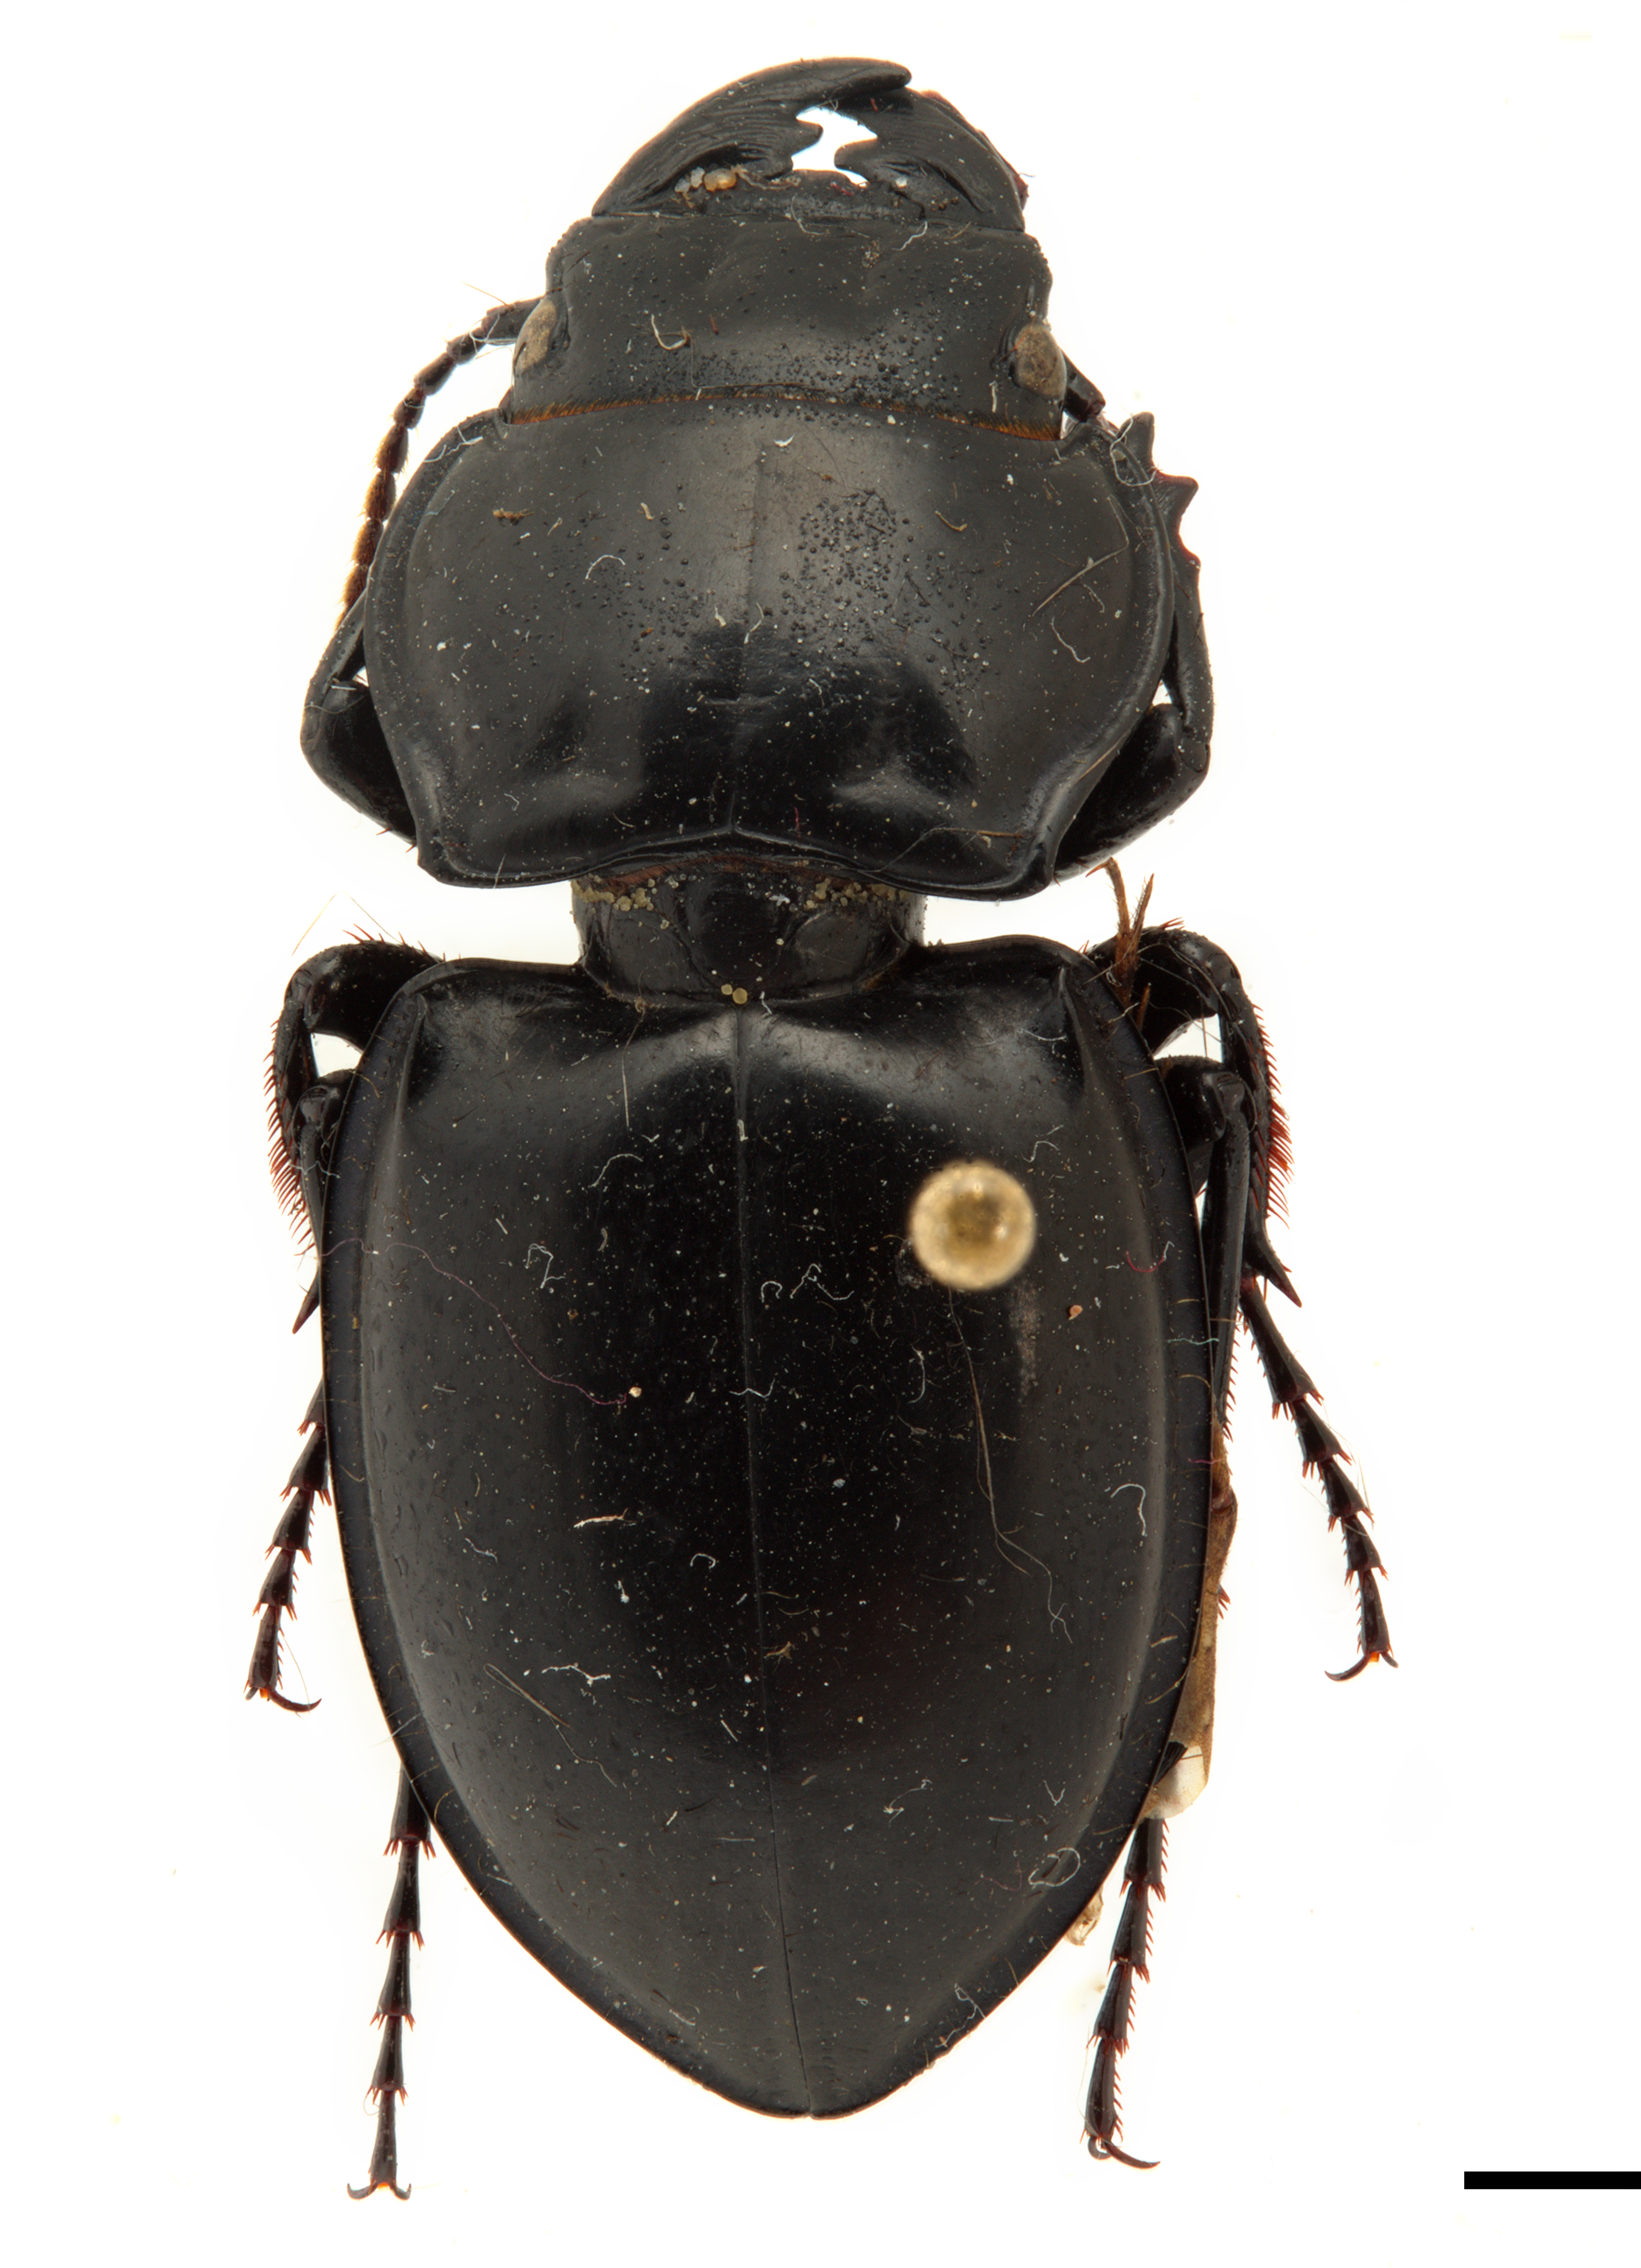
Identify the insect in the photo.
Pasimachus depressus
